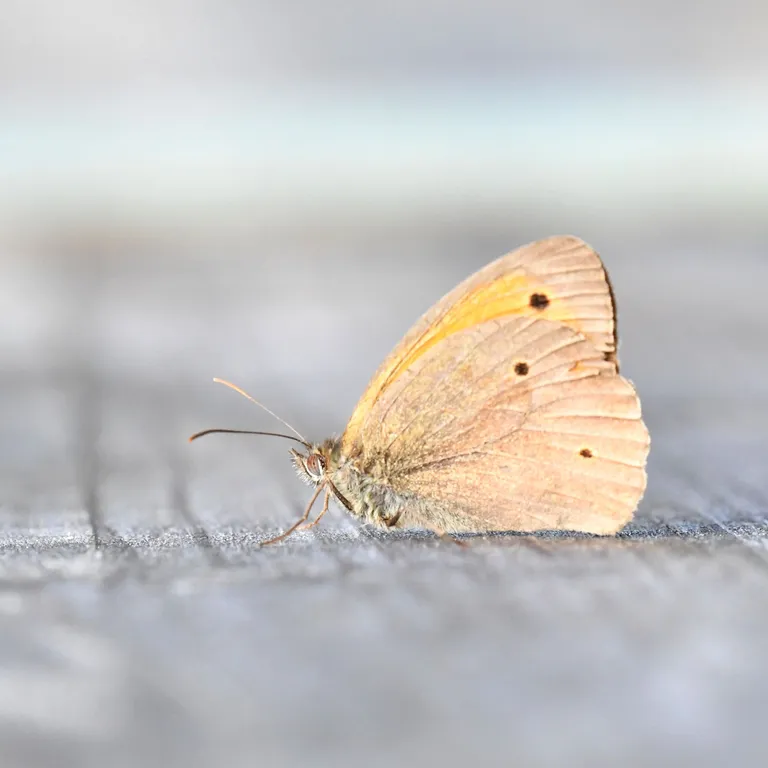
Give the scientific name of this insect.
Maniola jurtina
